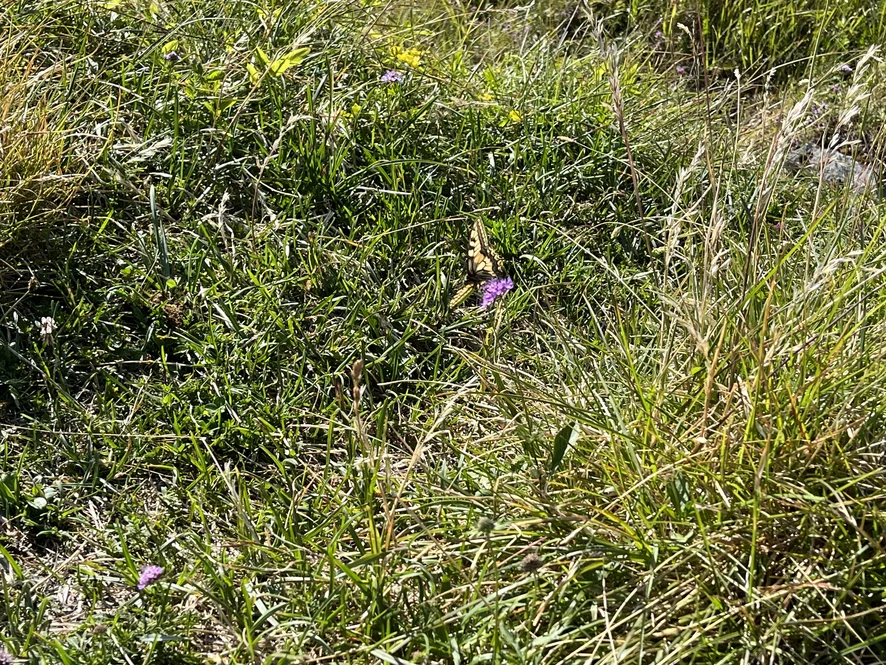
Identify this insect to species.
Papilio machaon
